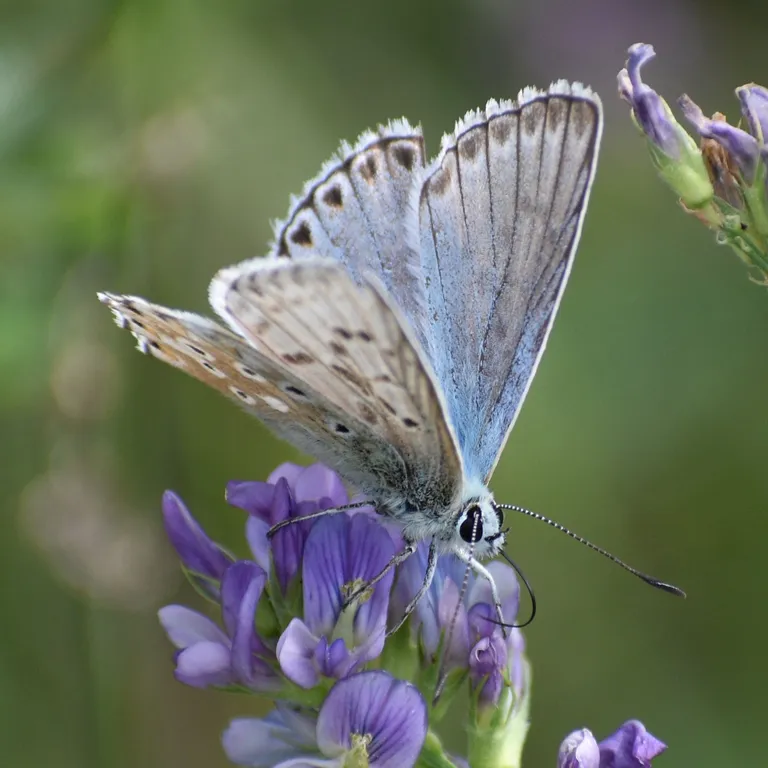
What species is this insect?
Lysandra coridon
